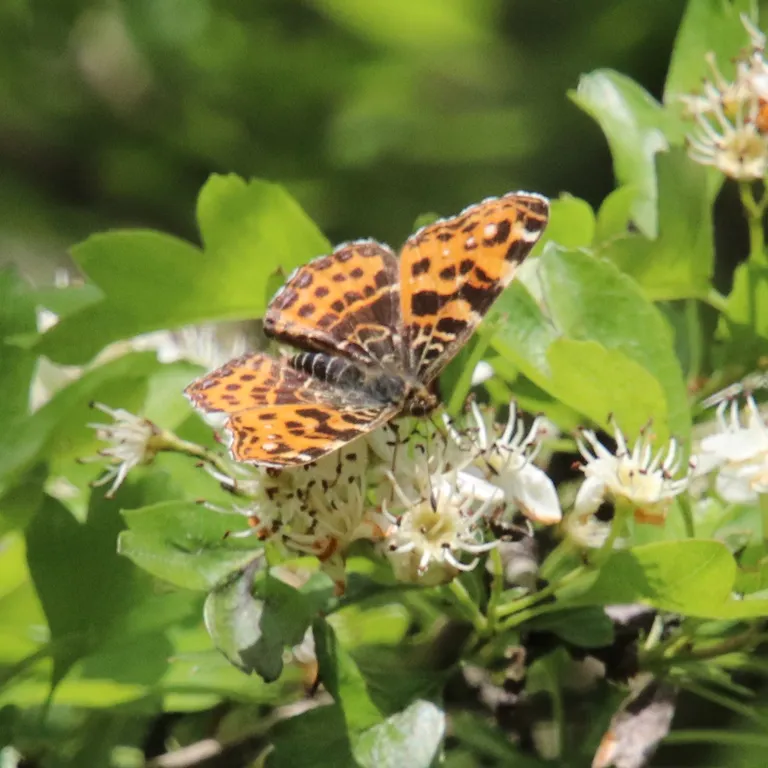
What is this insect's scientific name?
Araschnia levana
